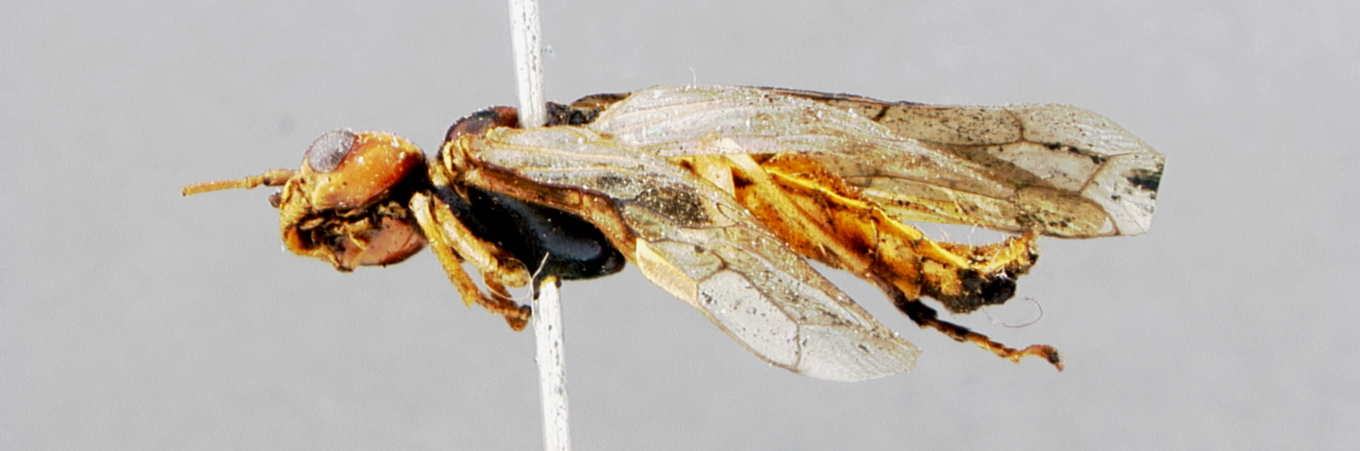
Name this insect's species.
Bactroceros palachei
